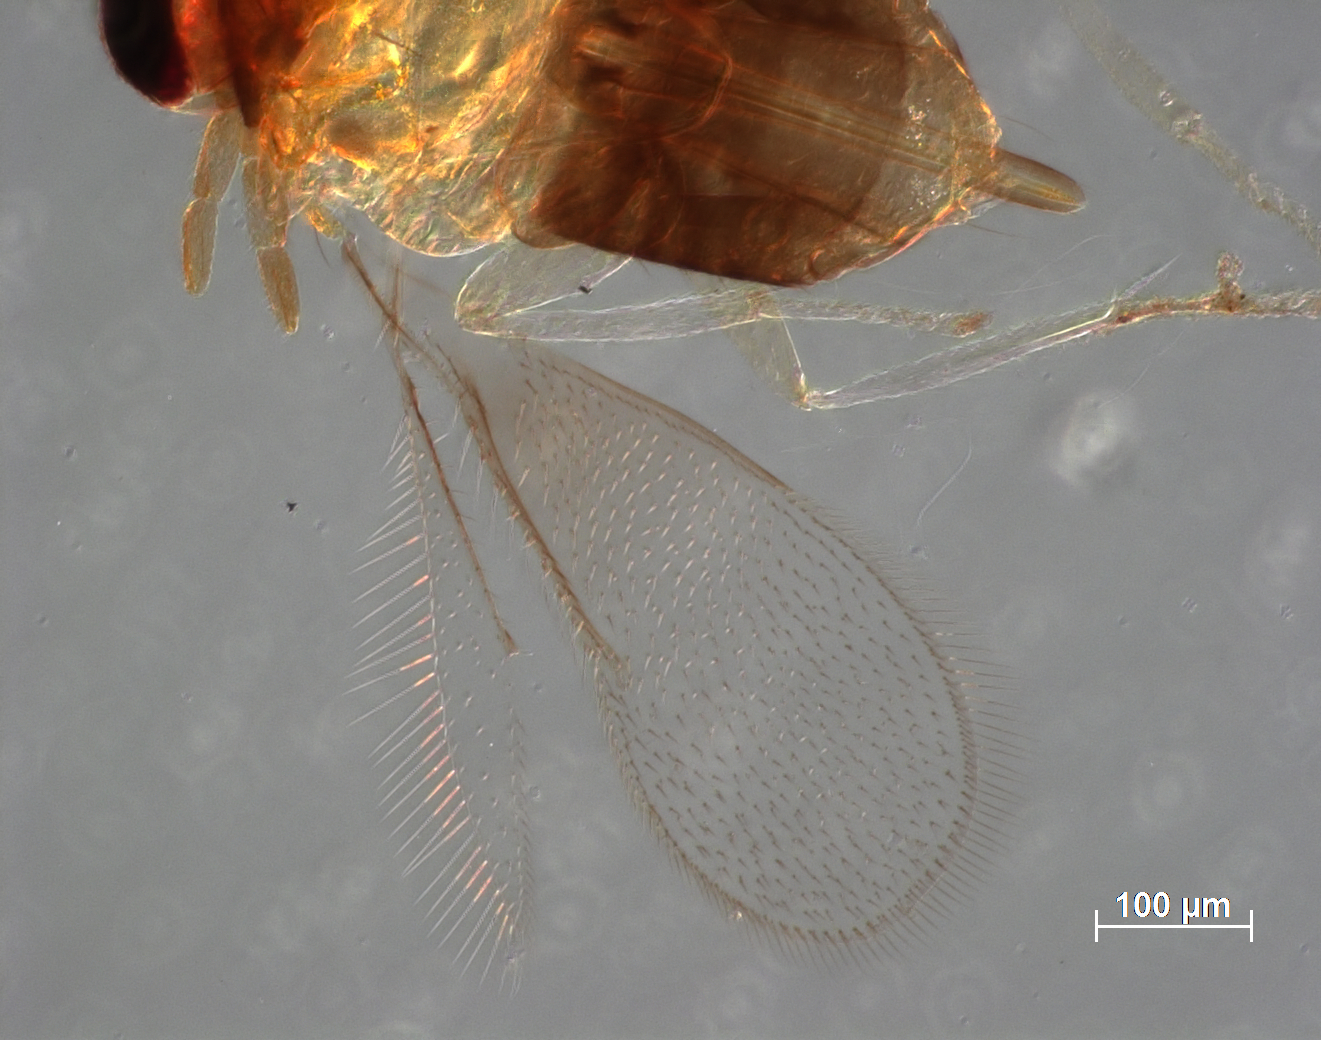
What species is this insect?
Physcus stanfordi
